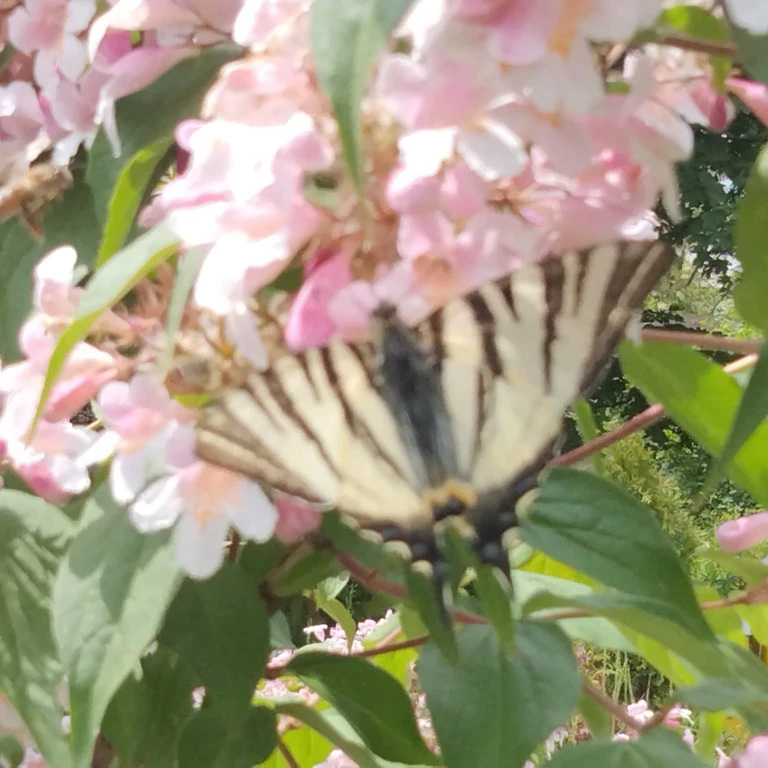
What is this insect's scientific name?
Iphiclides podalirius
